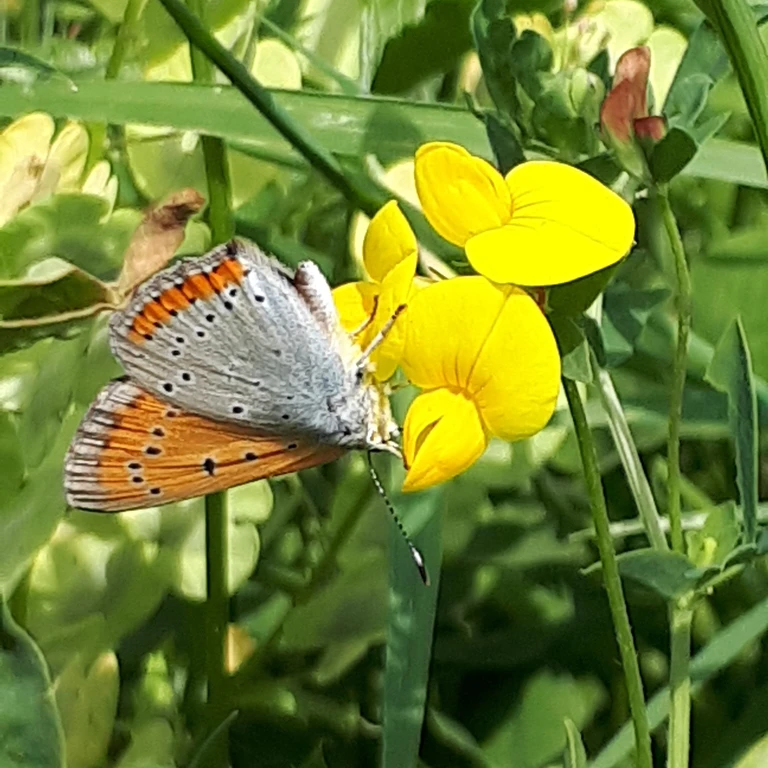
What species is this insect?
Lycaena dispar
